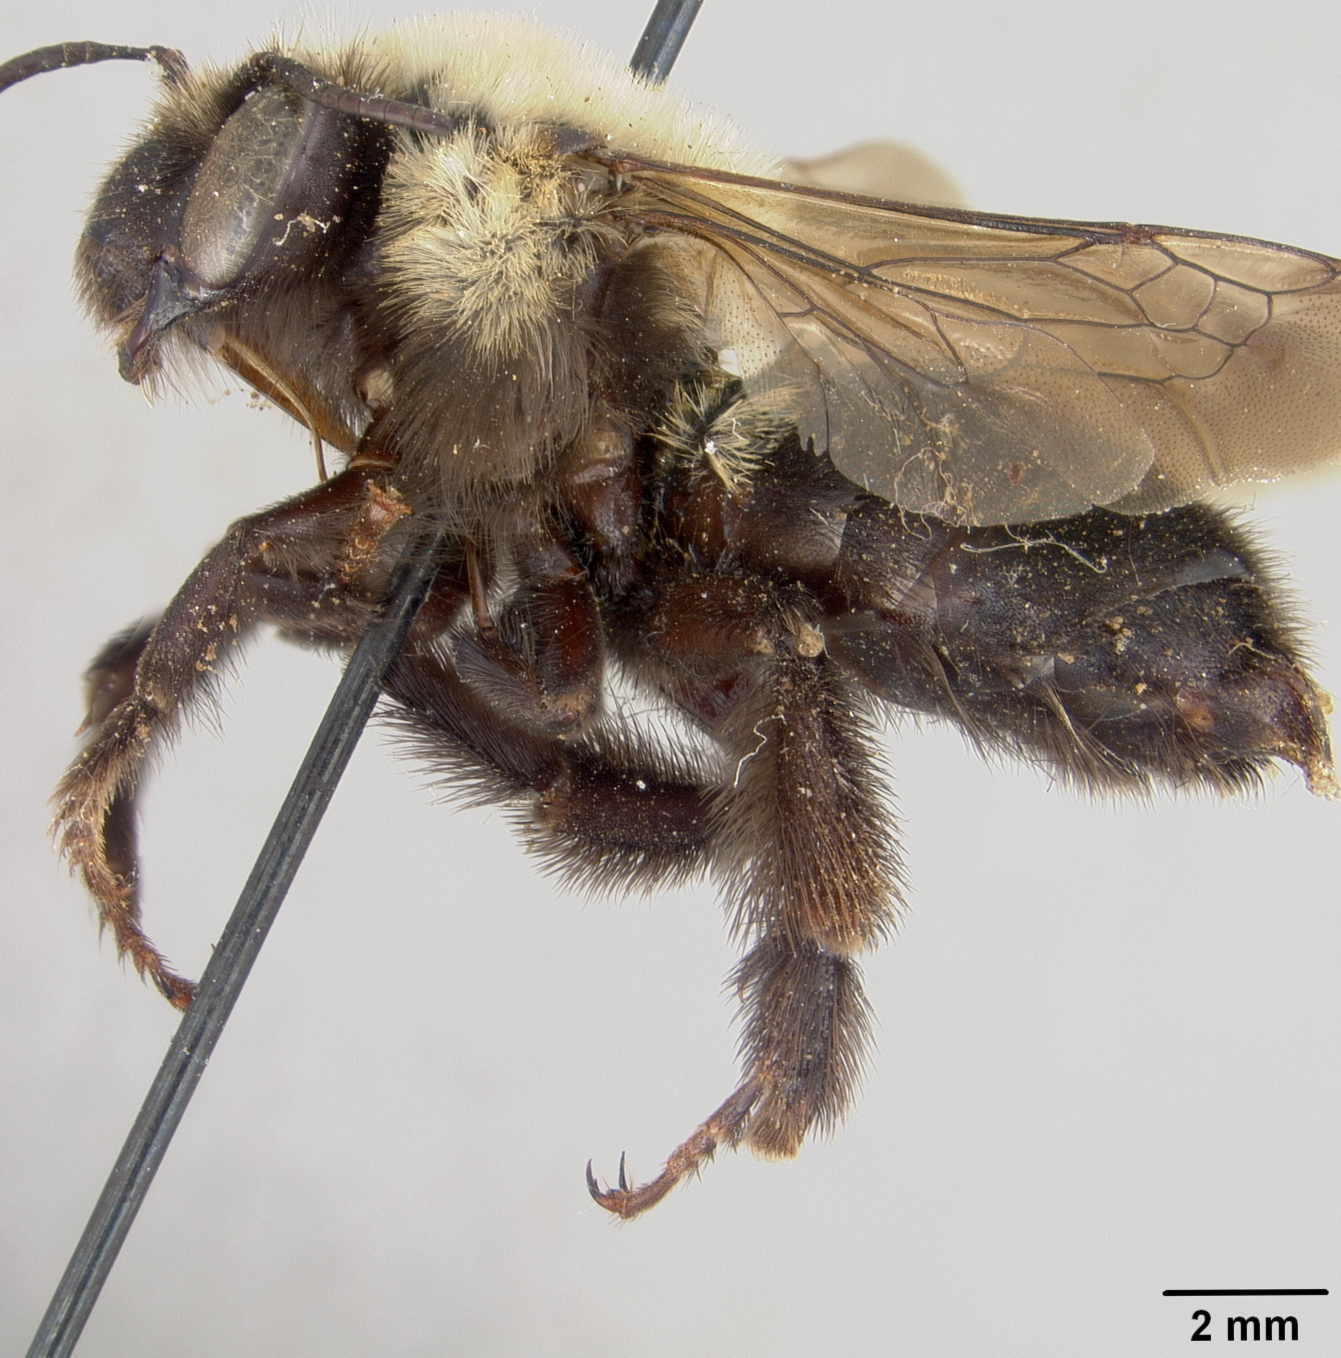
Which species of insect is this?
Anthophora raui
